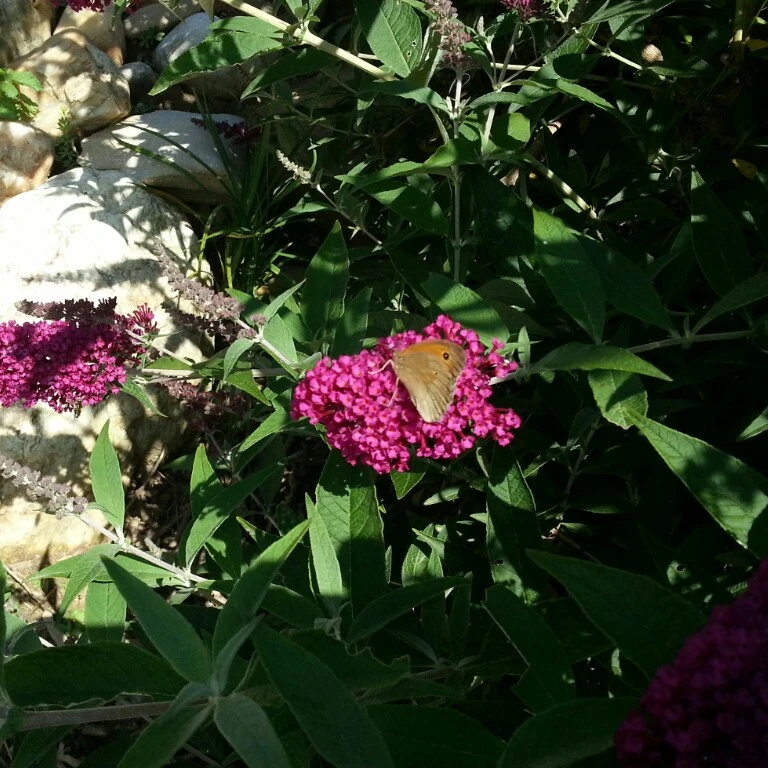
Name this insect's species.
Maniola jurtina
